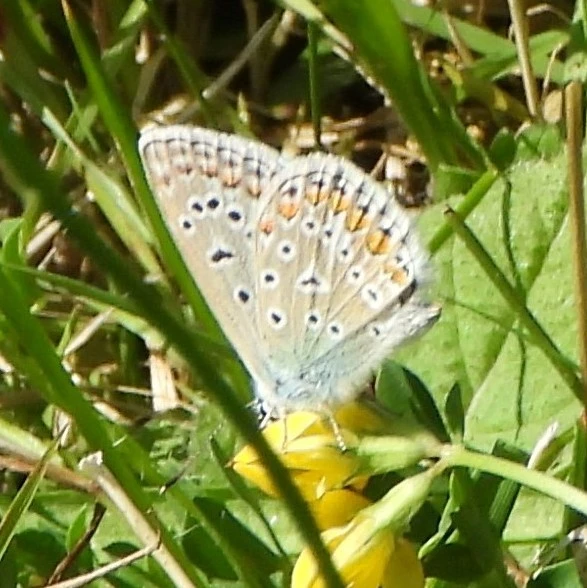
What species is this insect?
Polyommatus icarus
